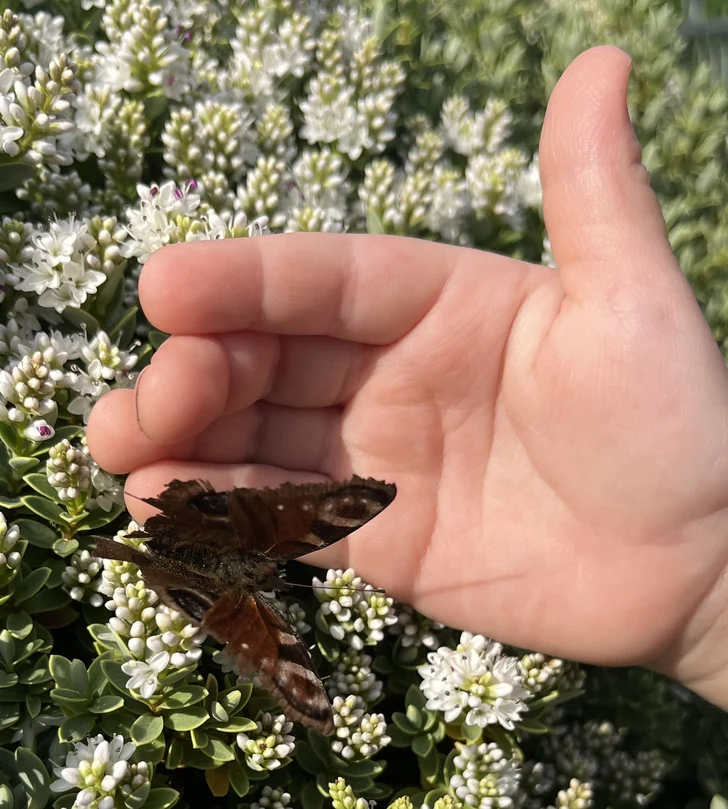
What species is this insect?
Aglais io
